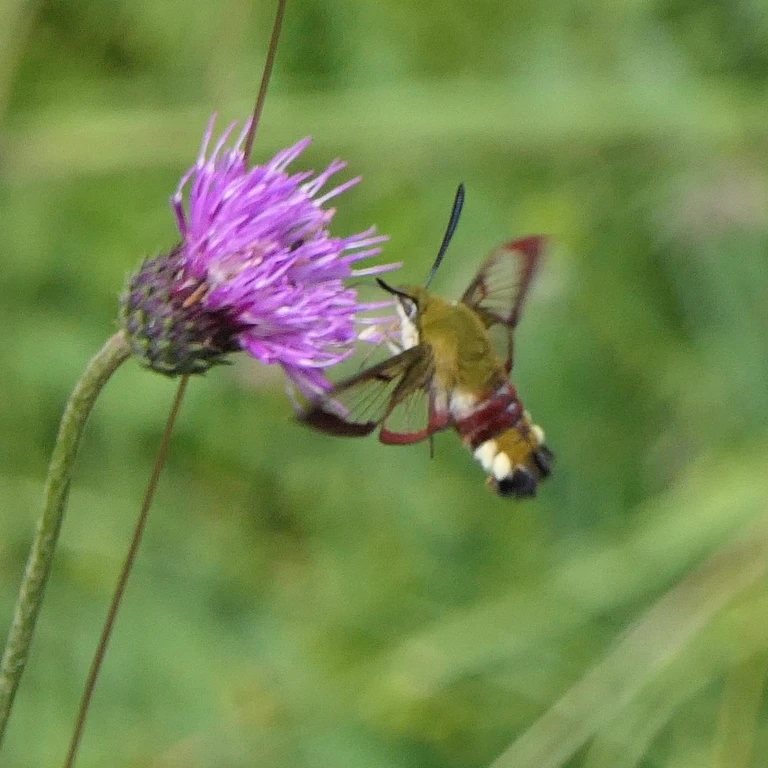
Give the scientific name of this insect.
Hemaris fuciformis
